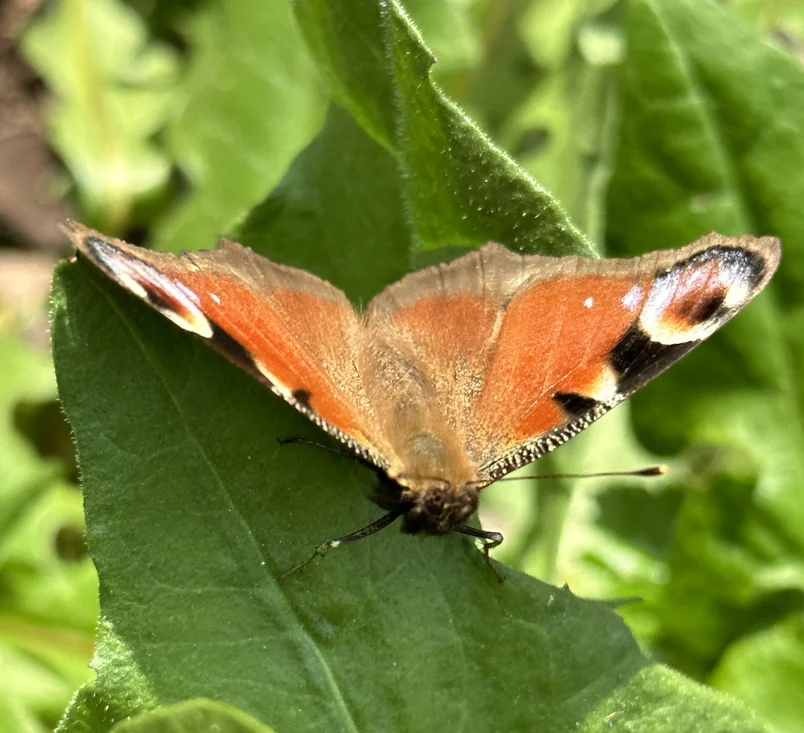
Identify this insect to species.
Aglais io
